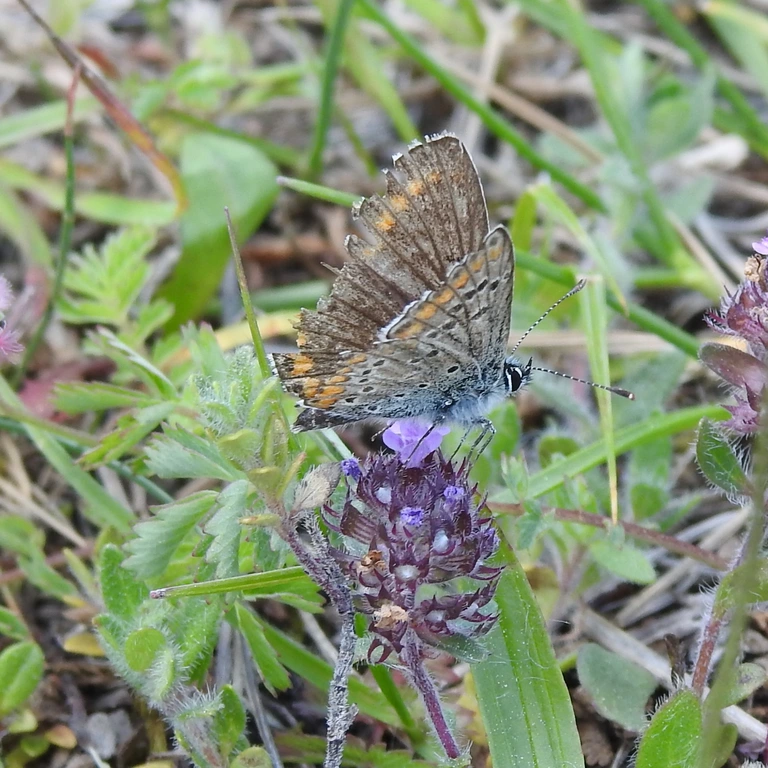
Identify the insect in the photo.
Aricia agestis/artaxerxes
